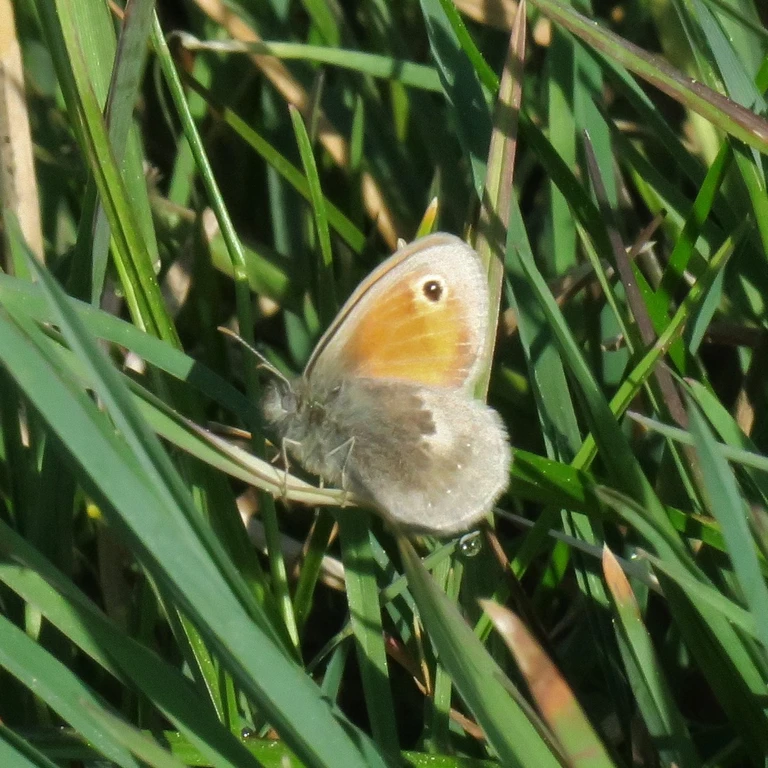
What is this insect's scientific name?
Coenonympha pamphilus
